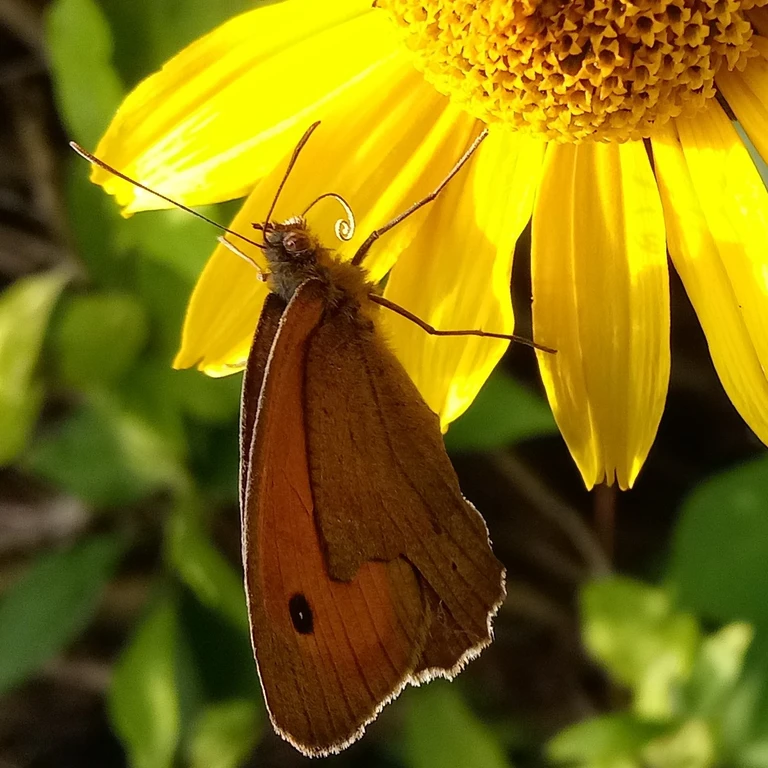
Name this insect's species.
Maniola jurtina
